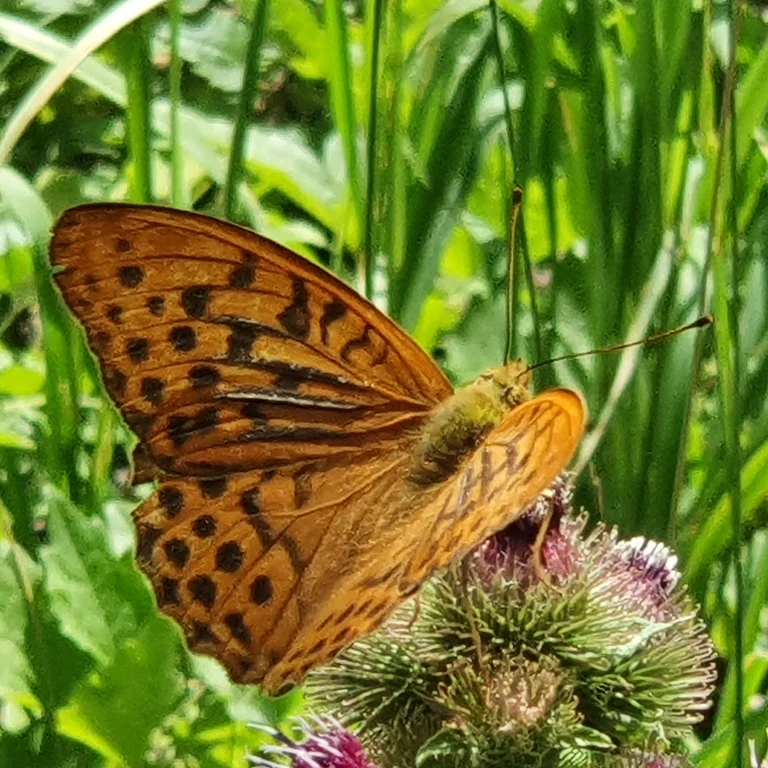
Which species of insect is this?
Argynnis paphia
